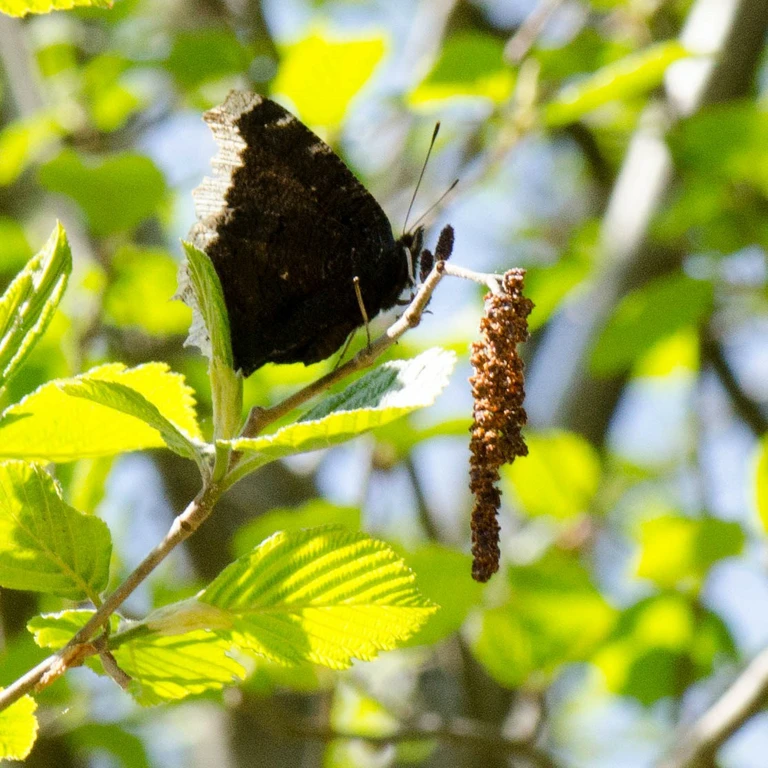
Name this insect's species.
Nymphalis antiopa
